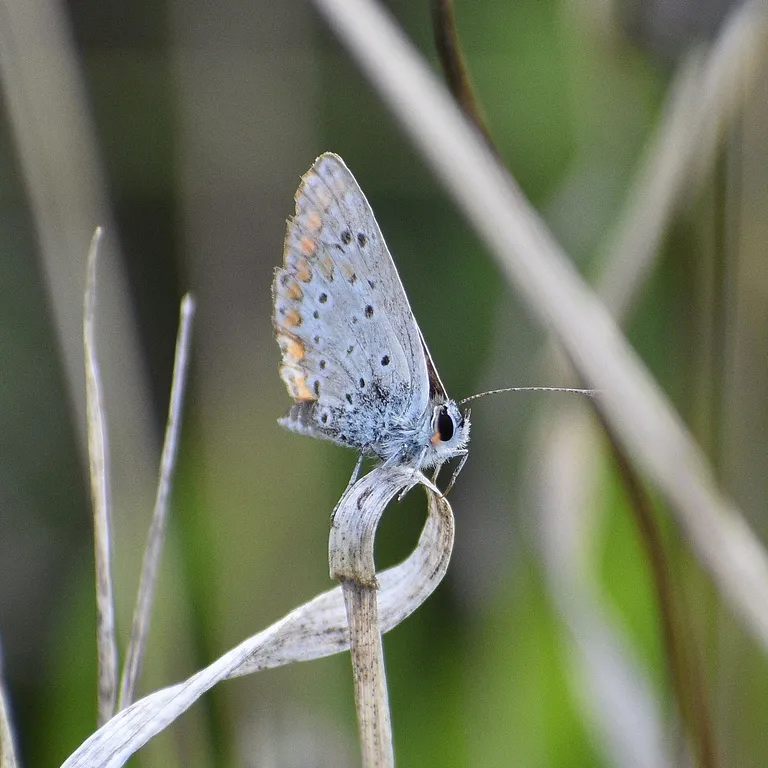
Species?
Aricia agestis/artaxerxes
